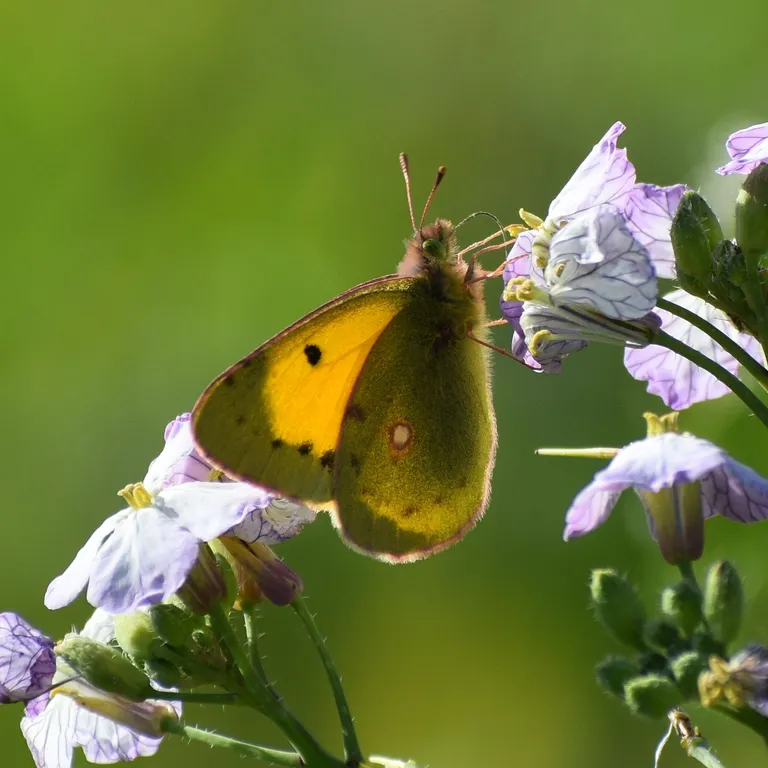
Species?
Colias croceus
